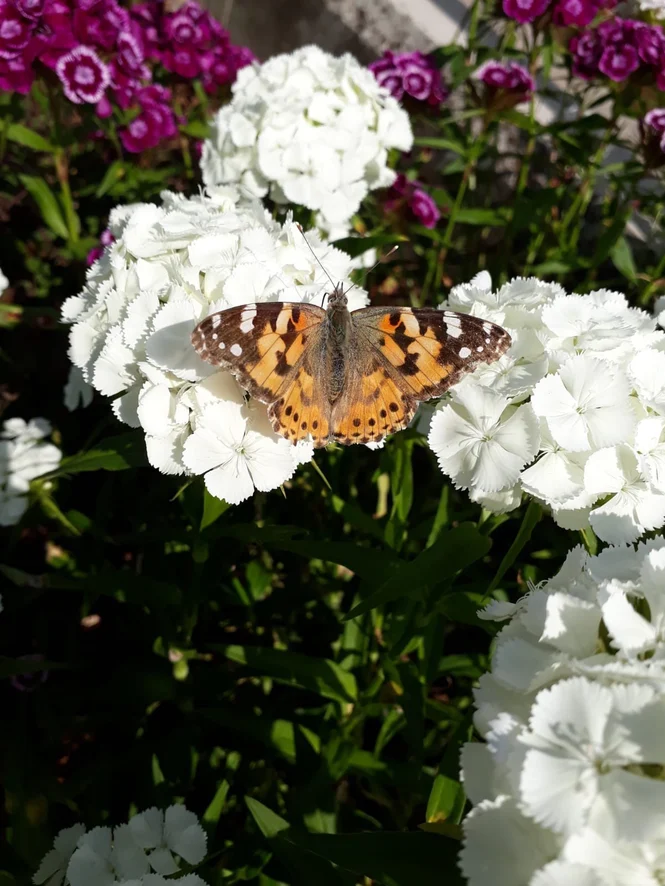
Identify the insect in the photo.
Vanessa cardui
